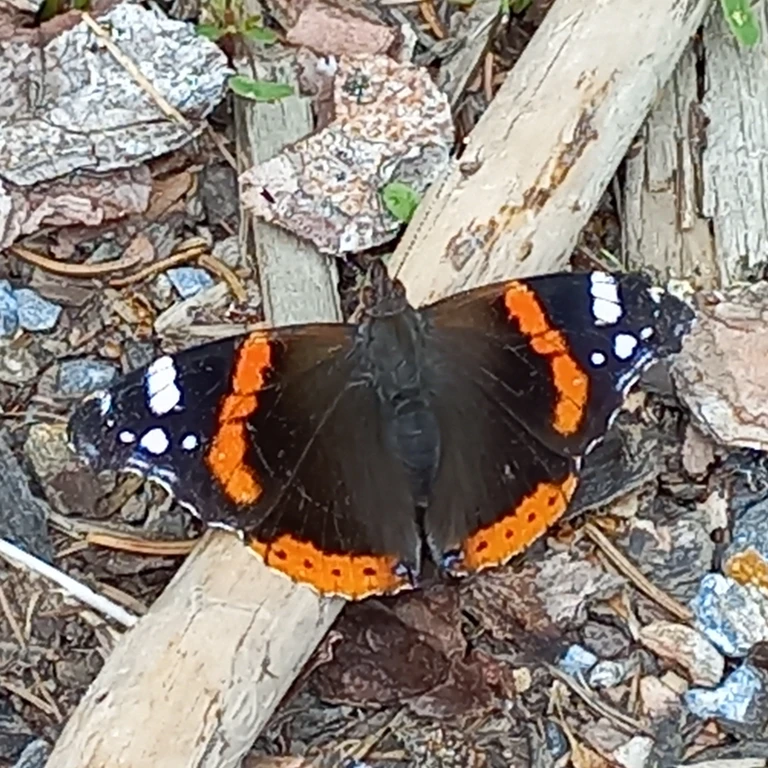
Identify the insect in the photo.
Vanessa atalanta
